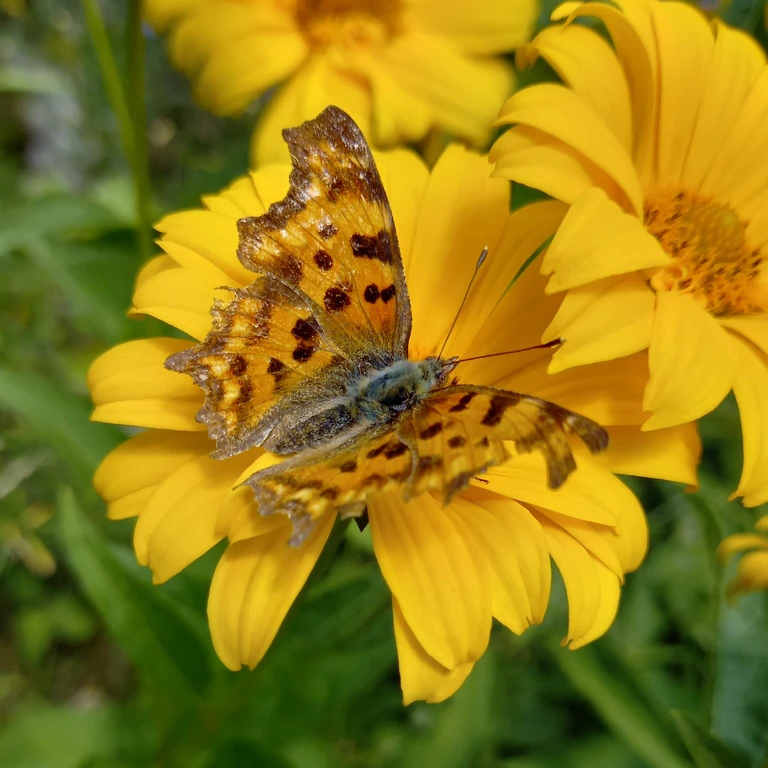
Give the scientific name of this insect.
Polygonia c-album
